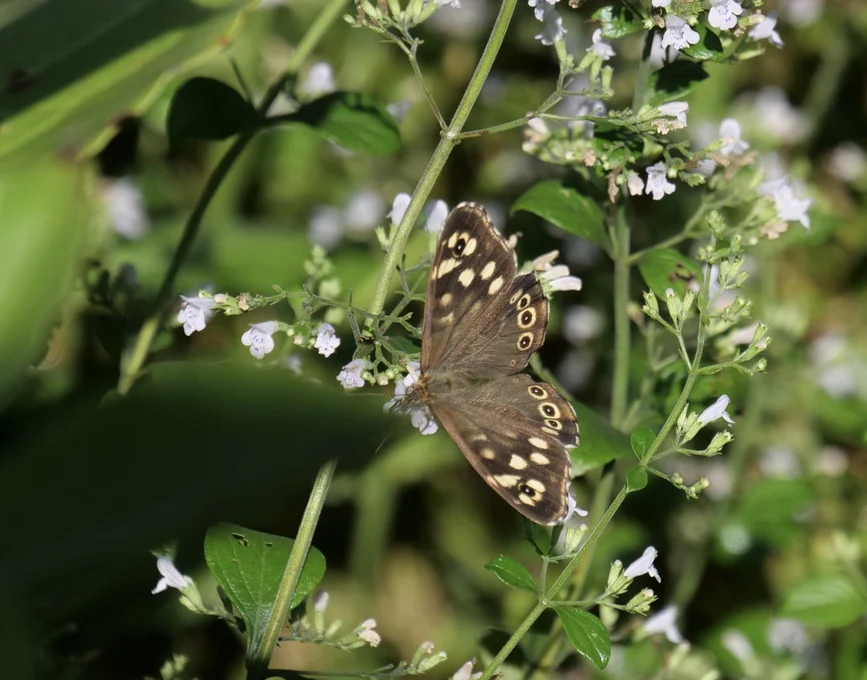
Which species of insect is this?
Pararge aegeria
